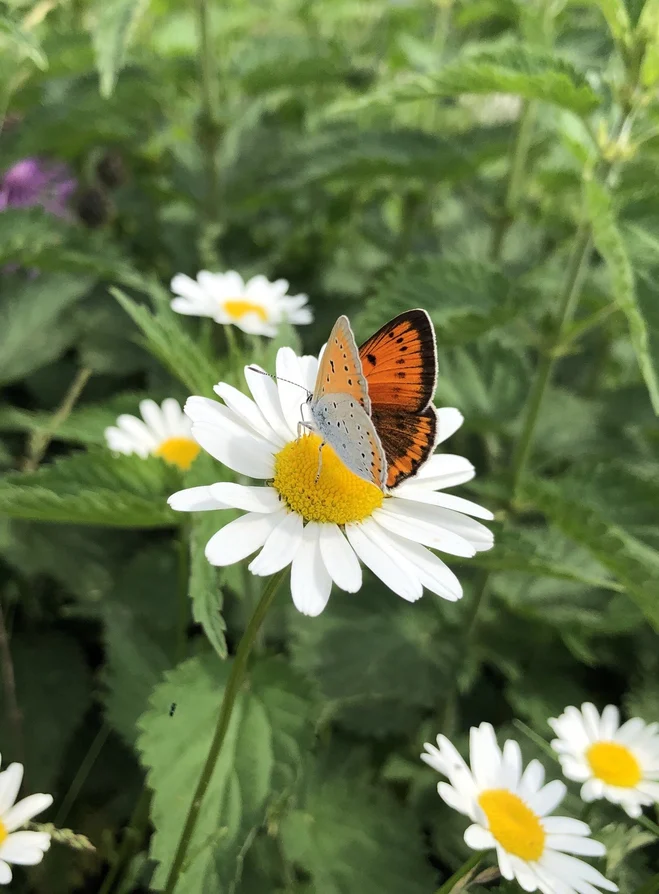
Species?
Lycaena dispar
